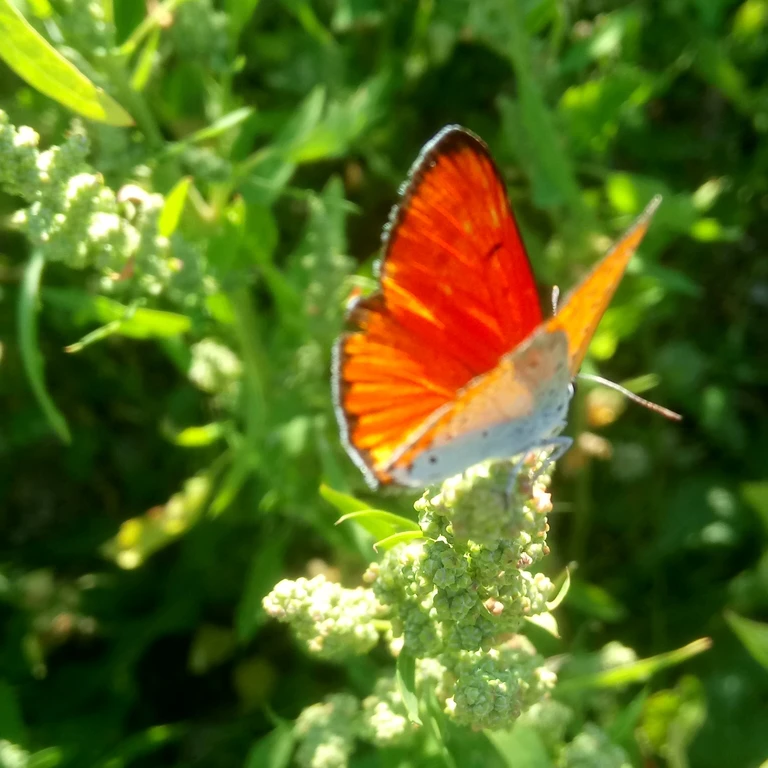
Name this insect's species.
Lycaena dispar
